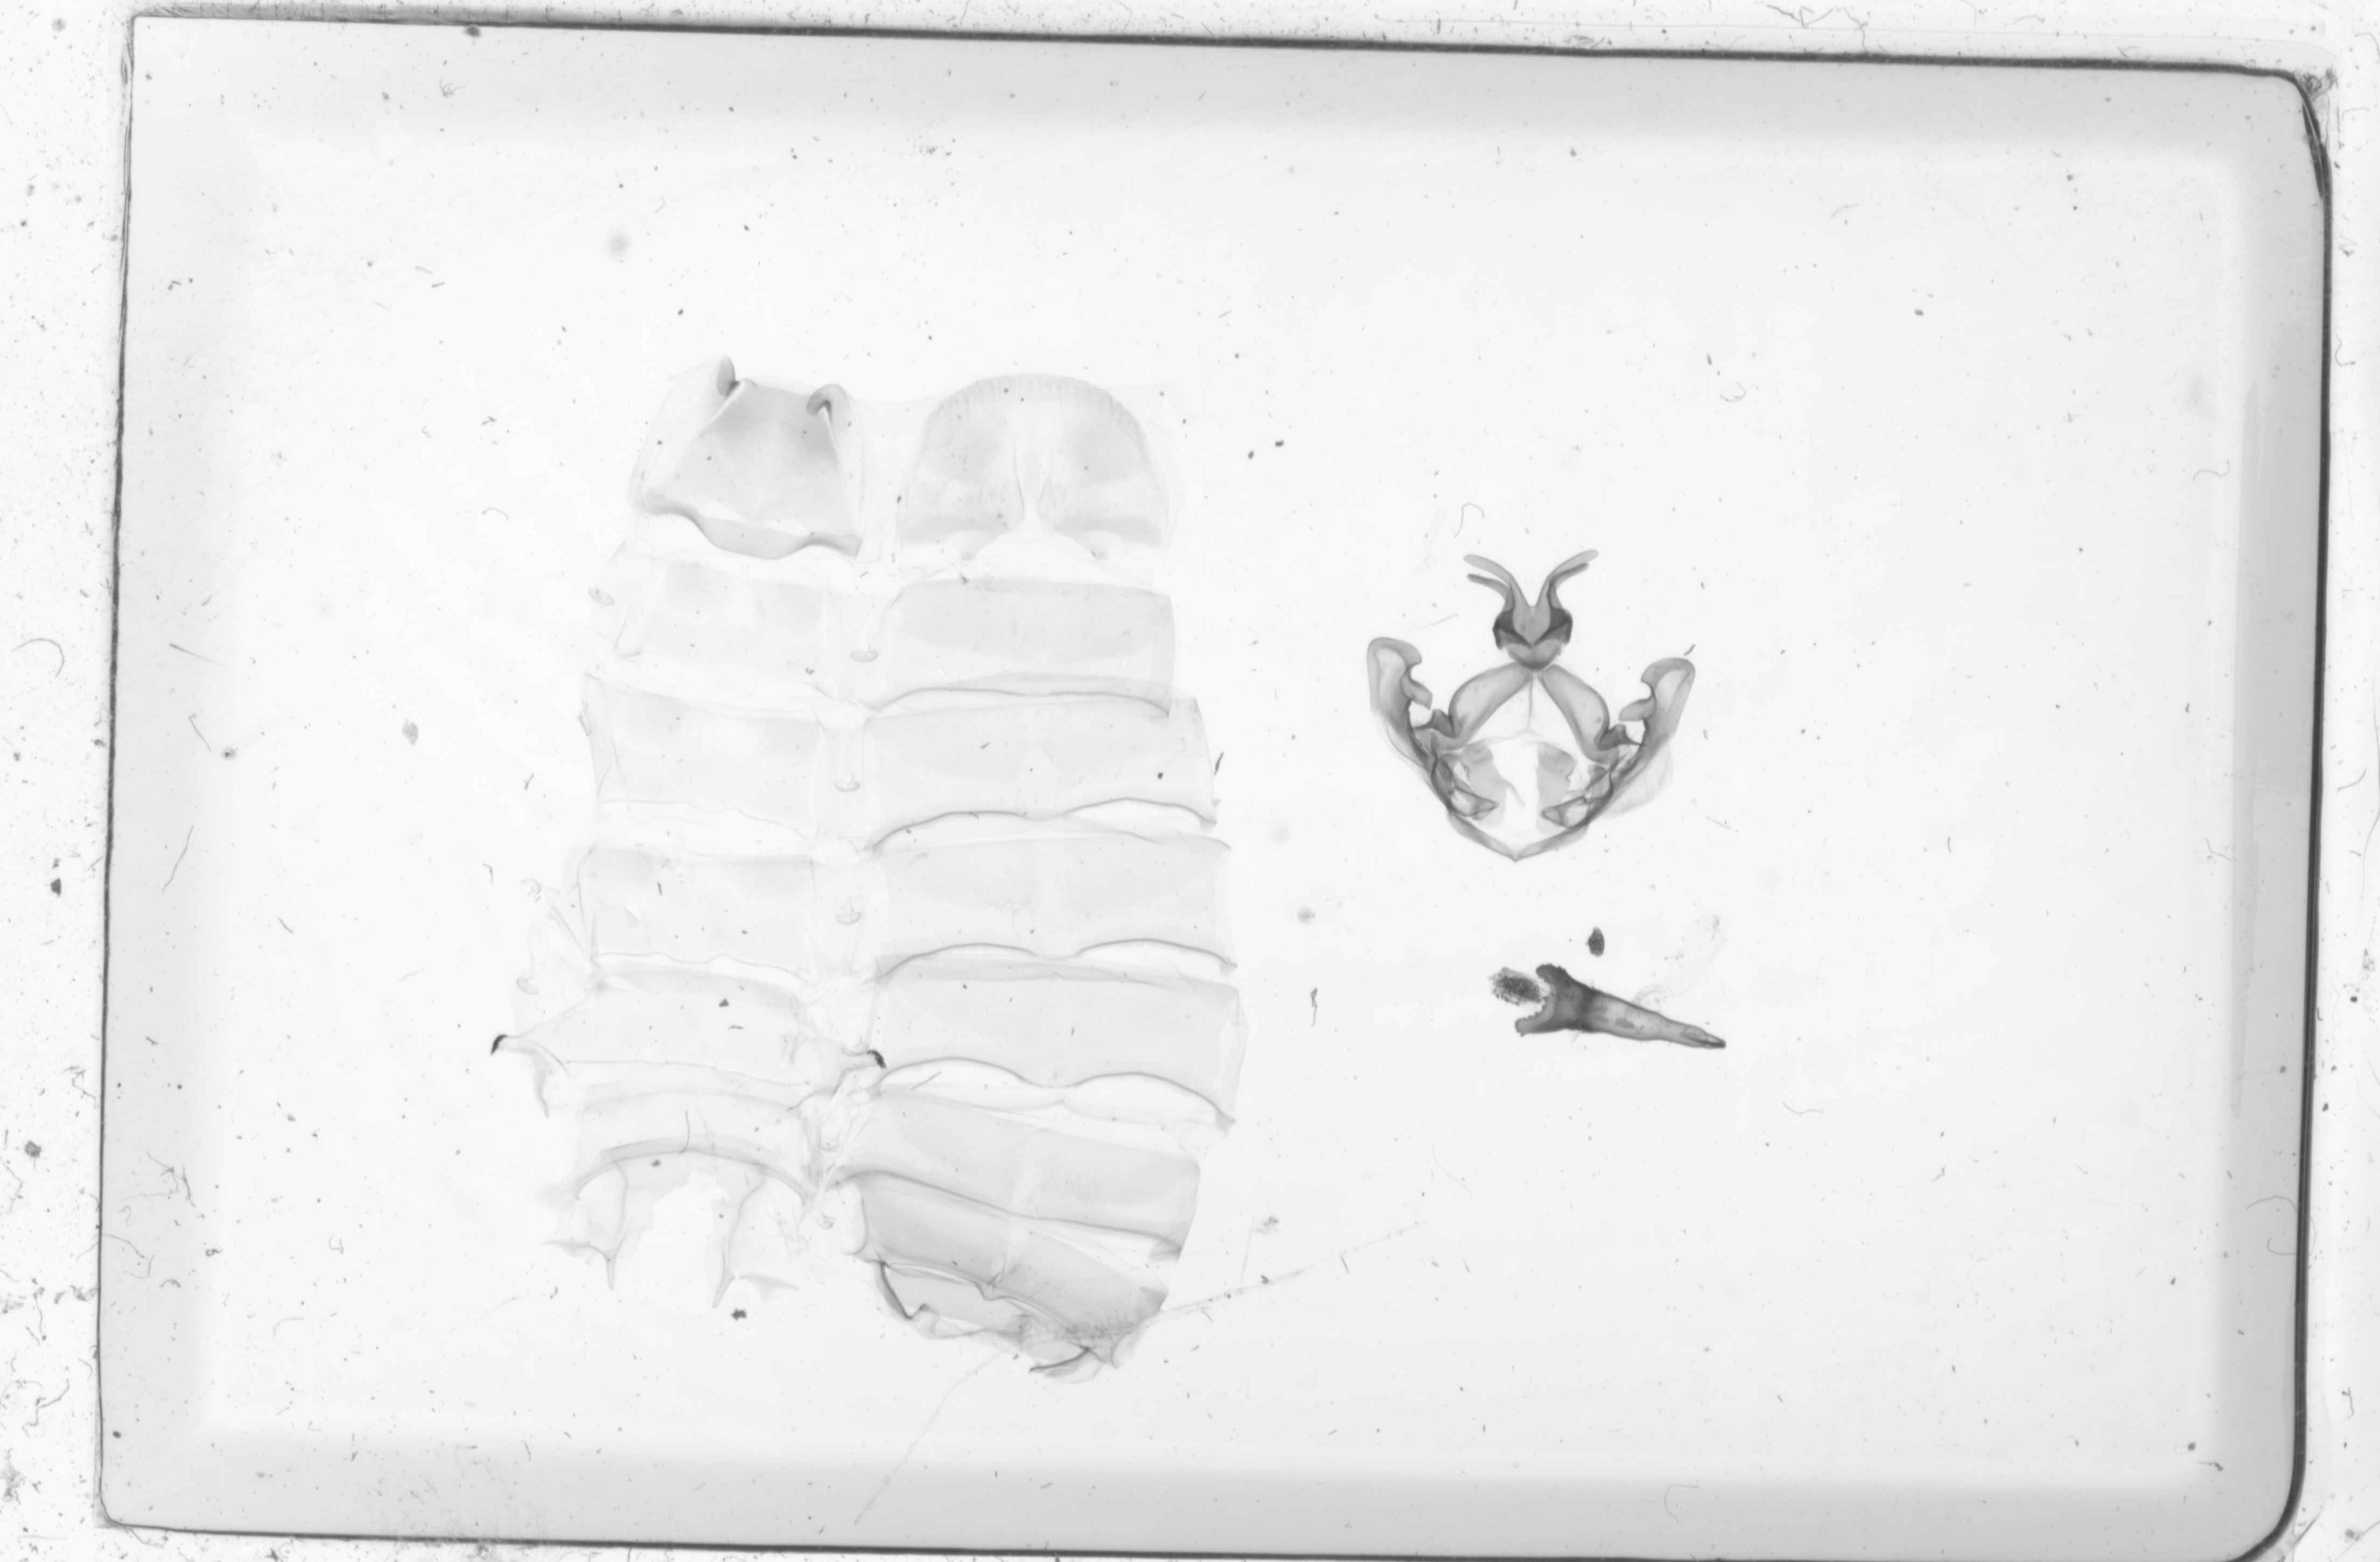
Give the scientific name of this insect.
Rifargia felderi (also Symmierista felderi)
